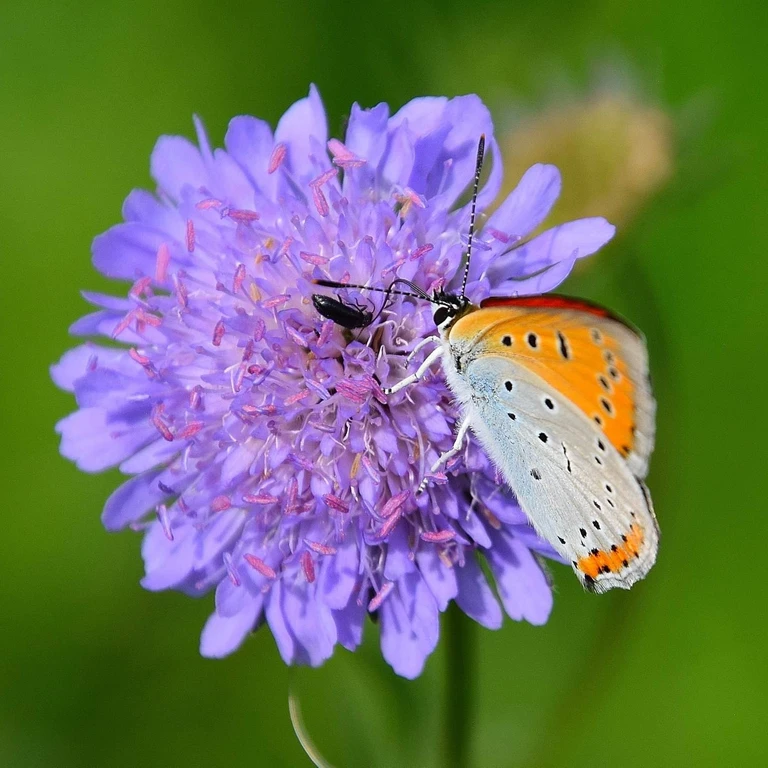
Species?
Lycaena dispar
